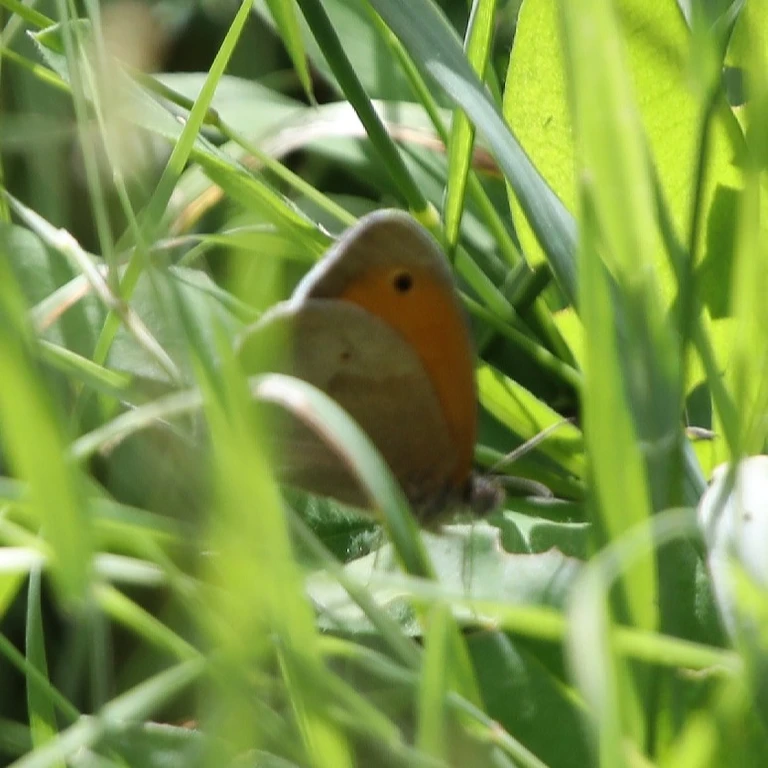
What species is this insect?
Maniola jurtina
